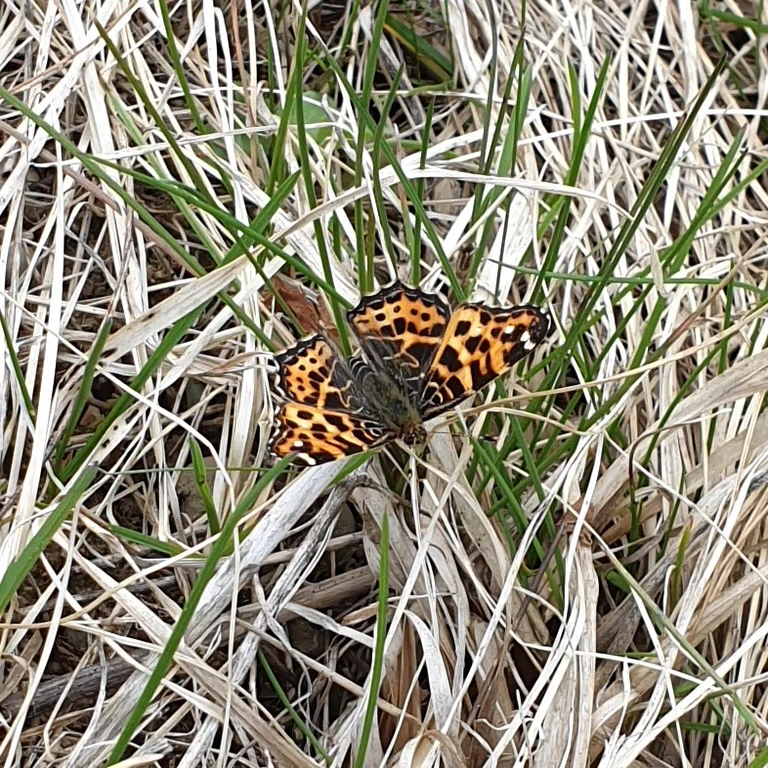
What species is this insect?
Araschnia levana
